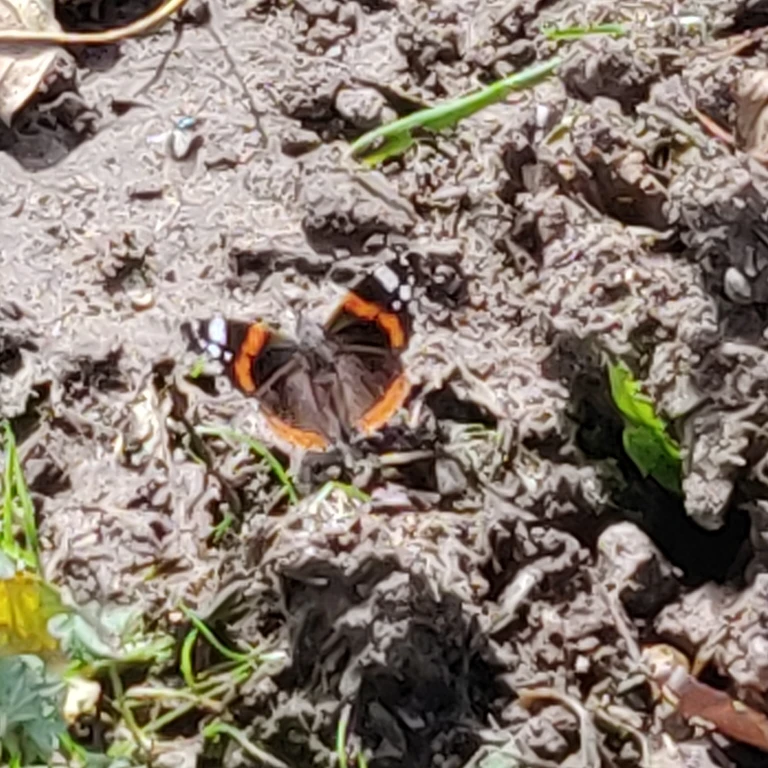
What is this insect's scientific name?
Vanessa atalanta
